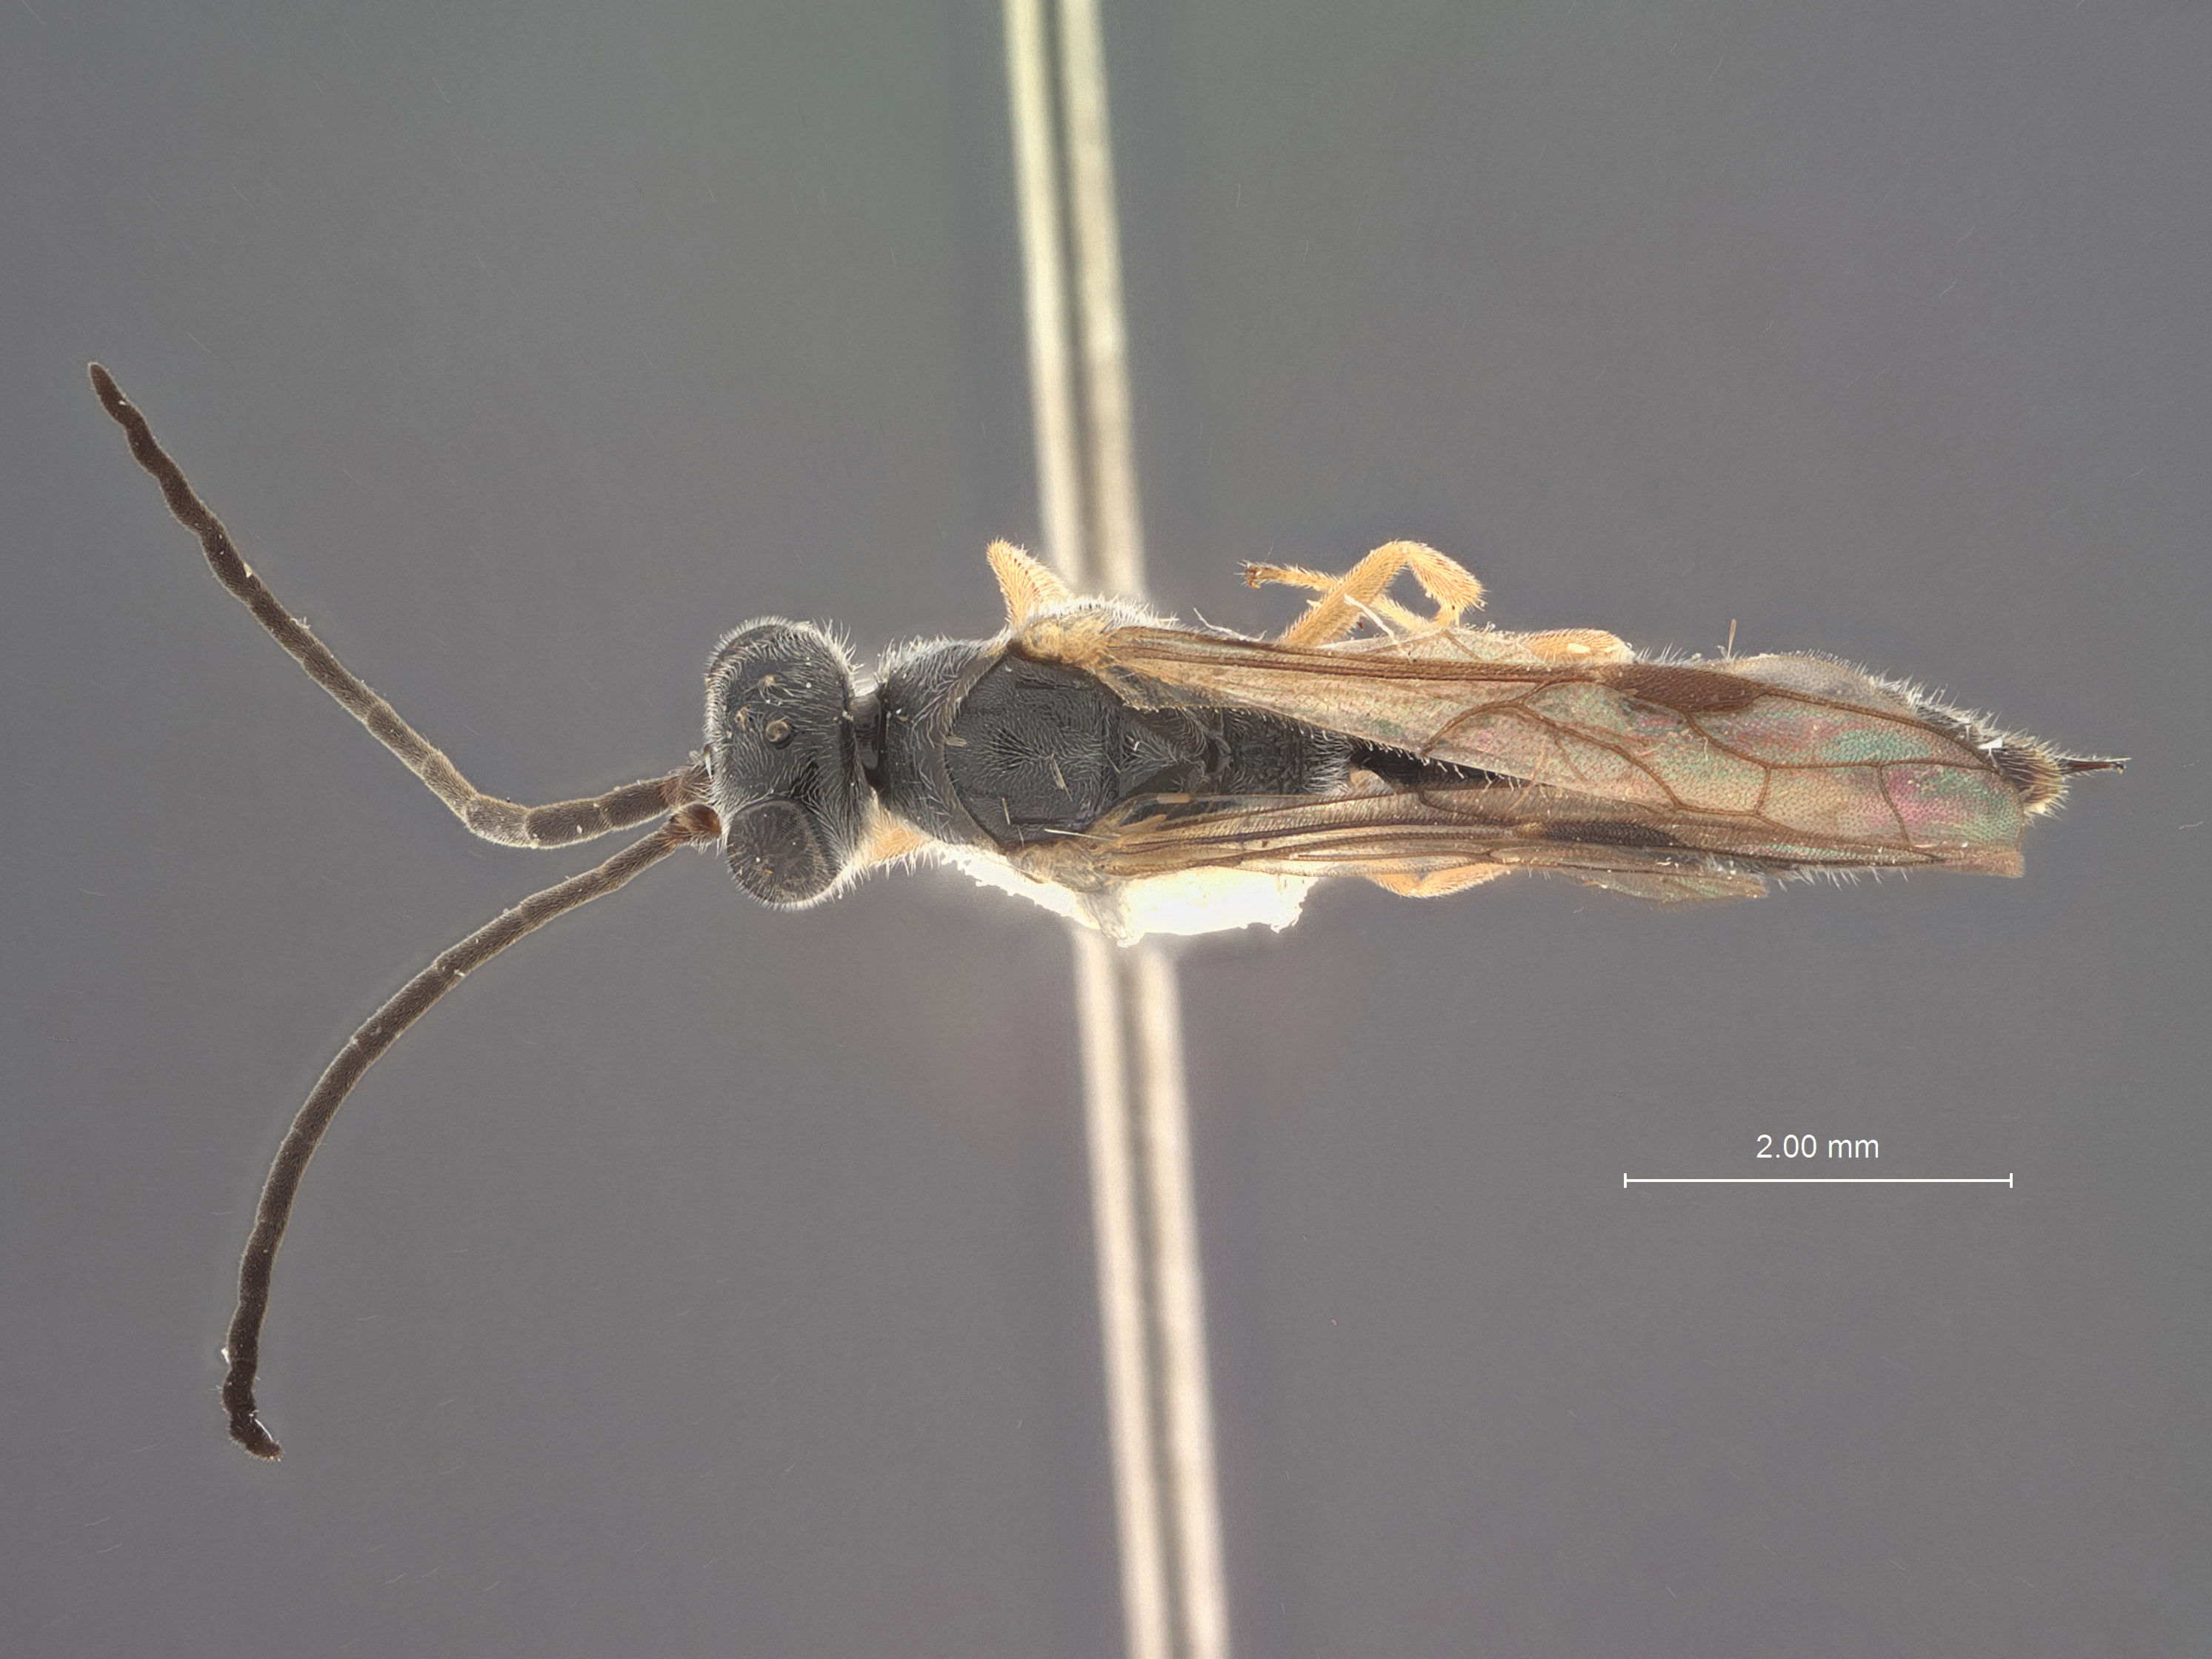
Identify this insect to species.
Methocha taprobane
